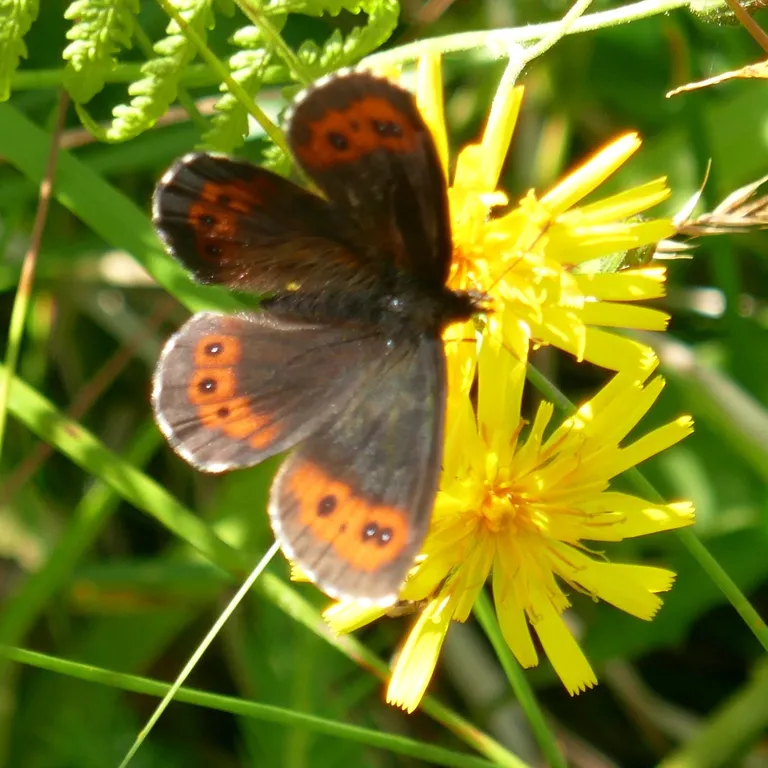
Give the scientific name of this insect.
Erebia ligea
